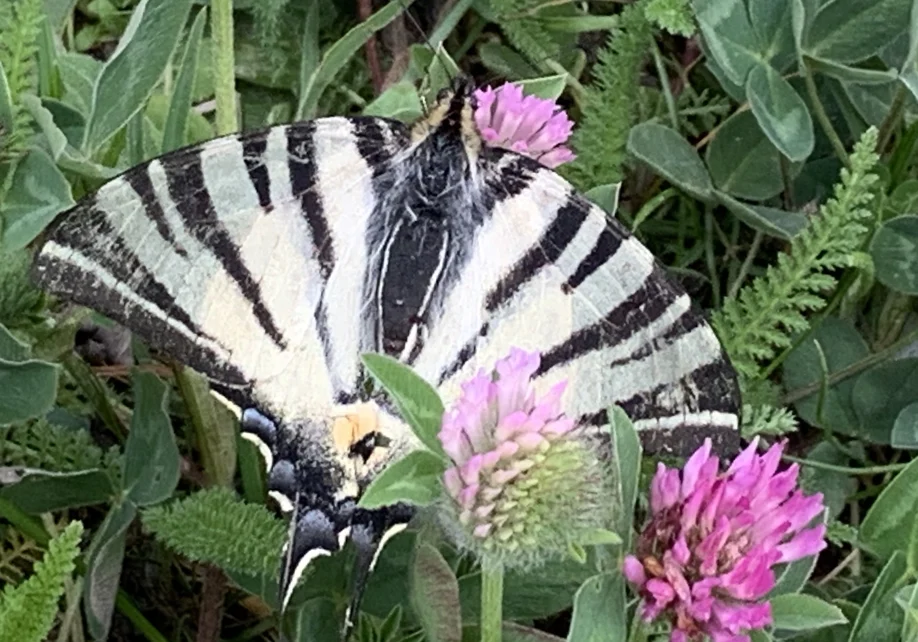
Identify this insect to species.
Iphiclides podalirius
